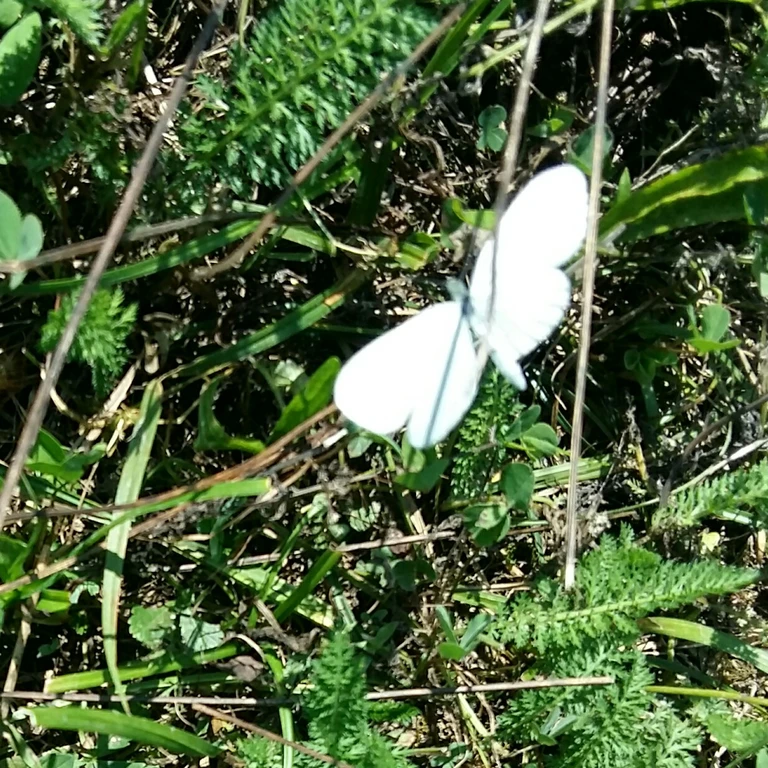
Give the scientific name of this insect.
Leptidea sinapis/juvernica
